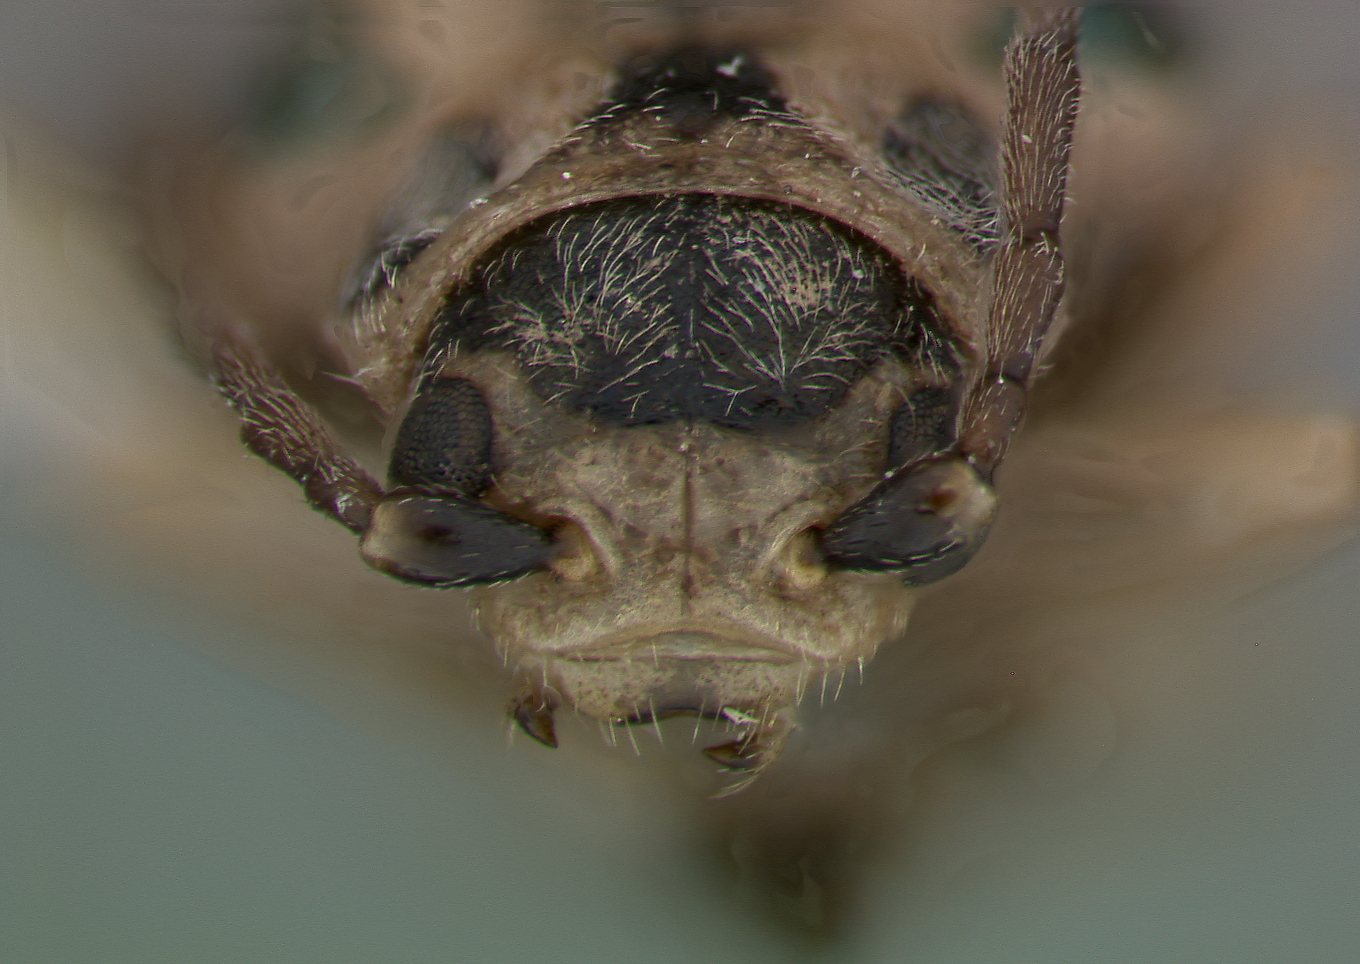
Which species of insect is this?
Trirhaba pilosa
